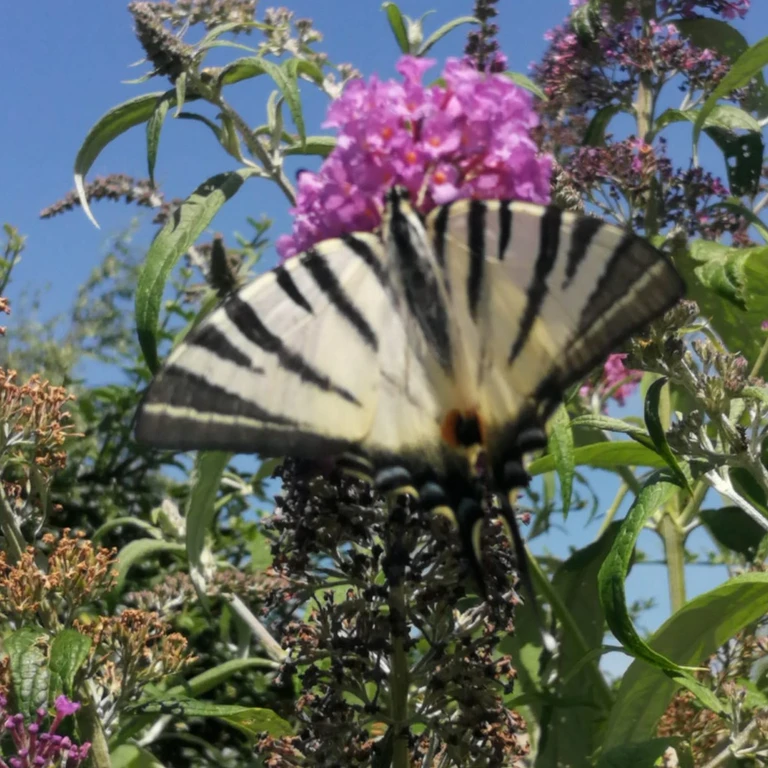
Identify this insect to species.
Iphiclides podalirius
